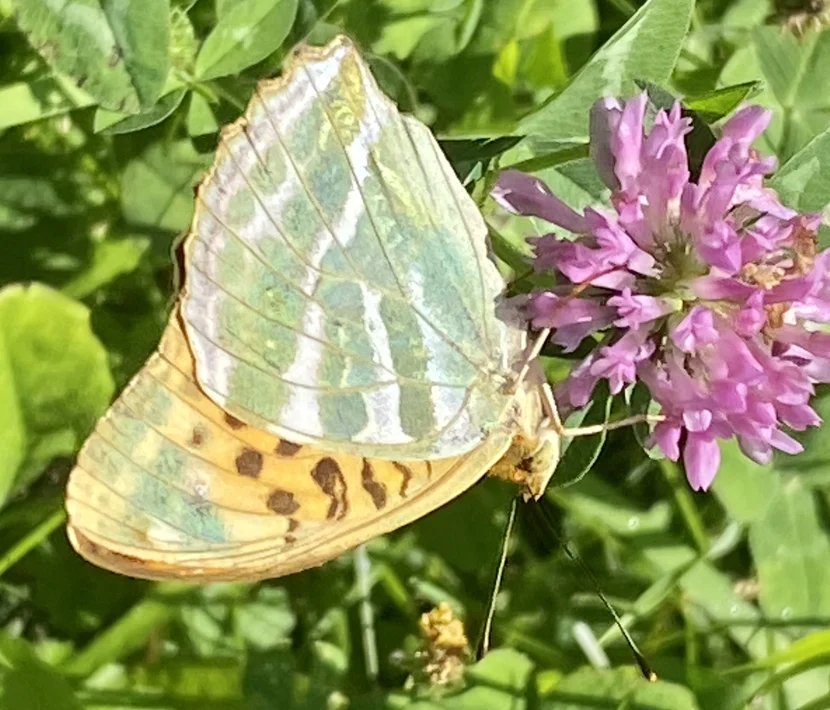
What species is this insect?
Argynnis paphia
